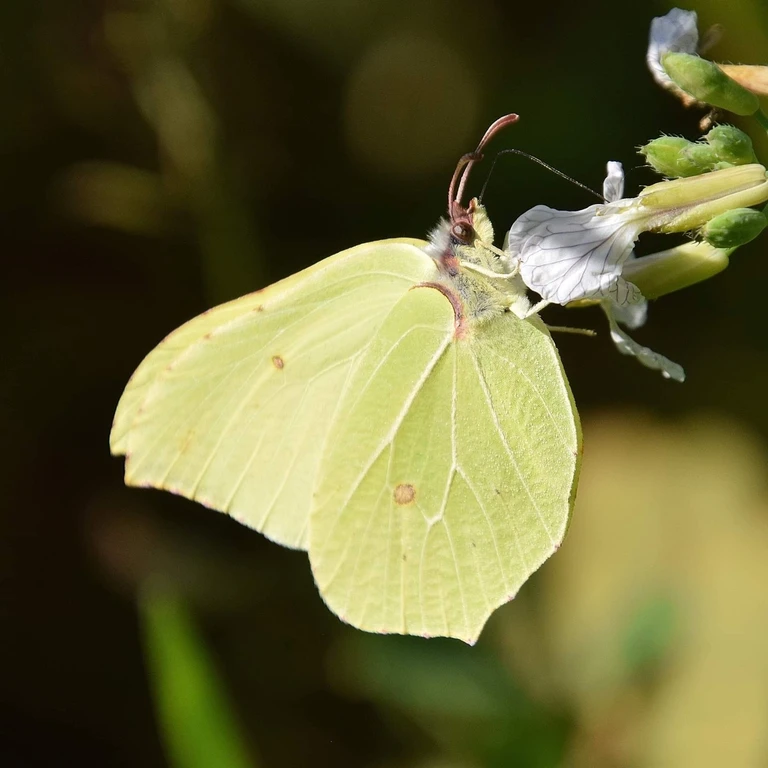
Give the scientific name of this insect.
Gonepteryx rhamni
